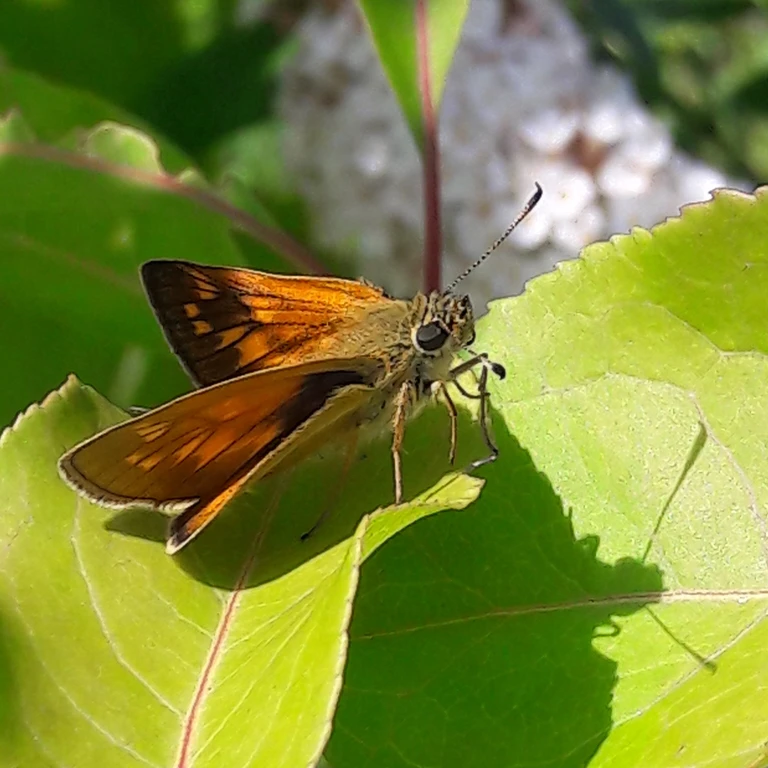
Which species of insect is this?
Ochlodes sylvanus (also Ochlodes venata)
